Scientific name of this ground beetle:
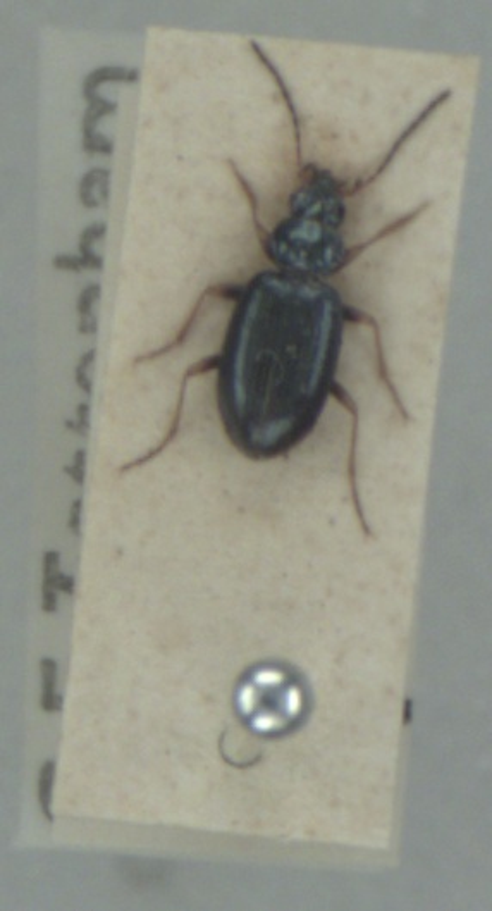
Bembidion deletum
